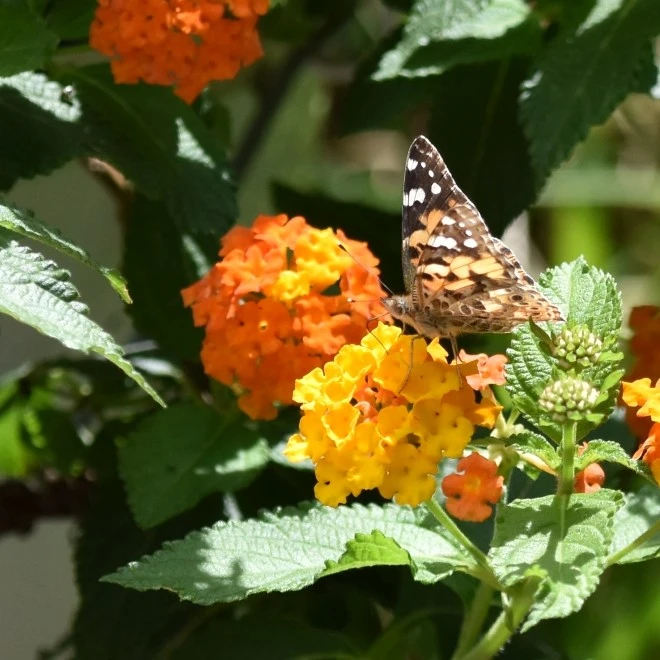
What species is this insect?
Vanessa cardui
